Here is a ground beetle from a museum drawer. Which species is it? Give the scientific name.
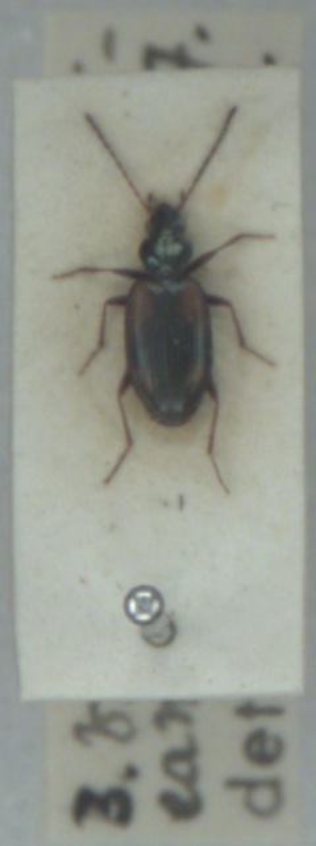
Bembidion bualei
